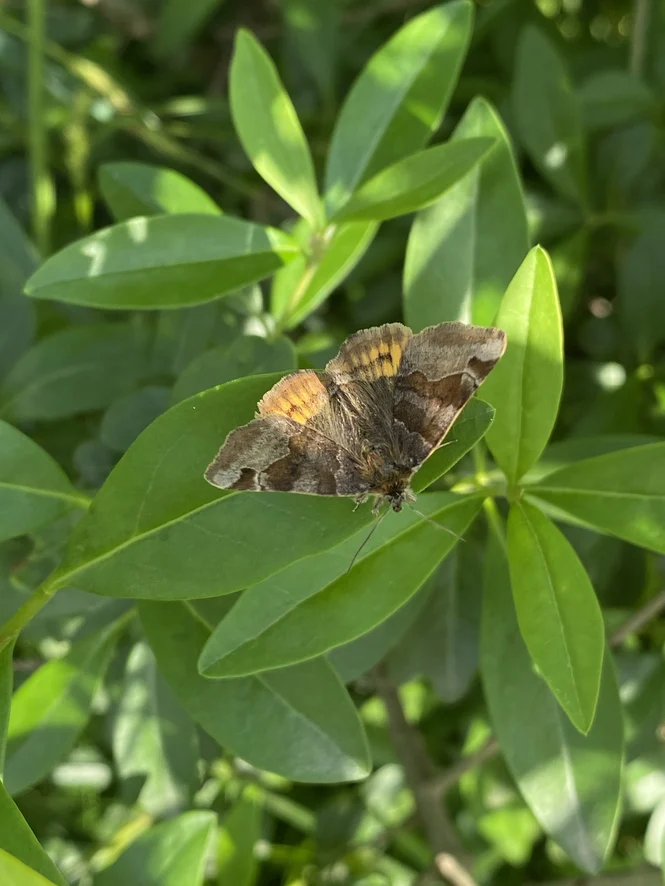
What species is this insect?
Euclidia glyphica
